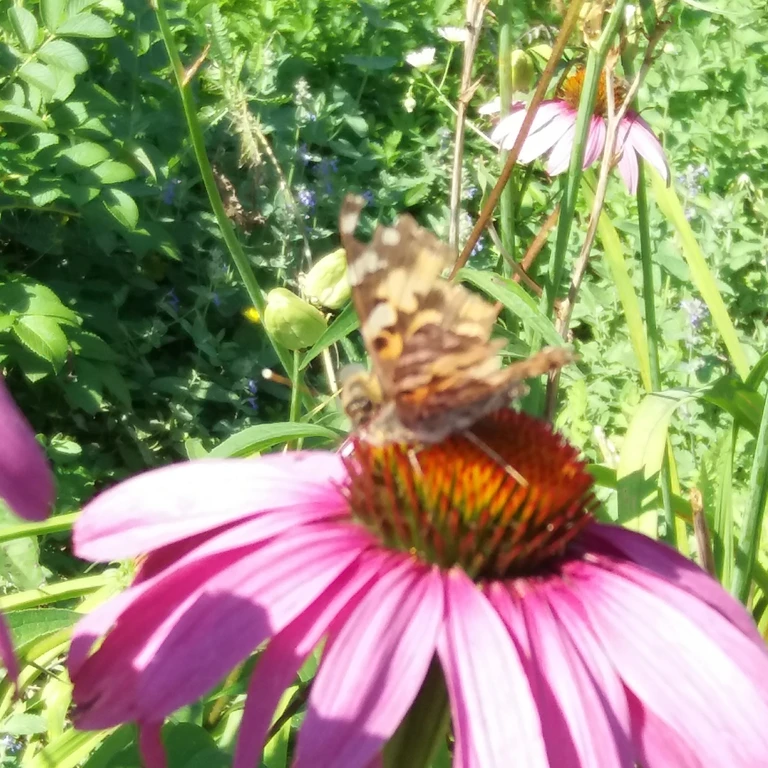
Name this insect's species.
Vanessa cardui
